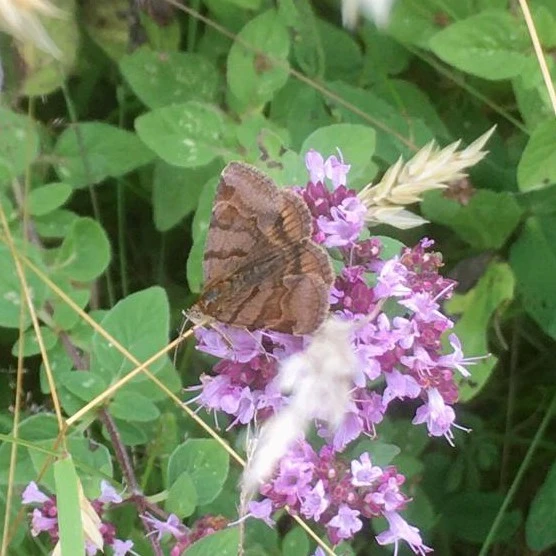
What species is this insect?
Euclidia glyphica
